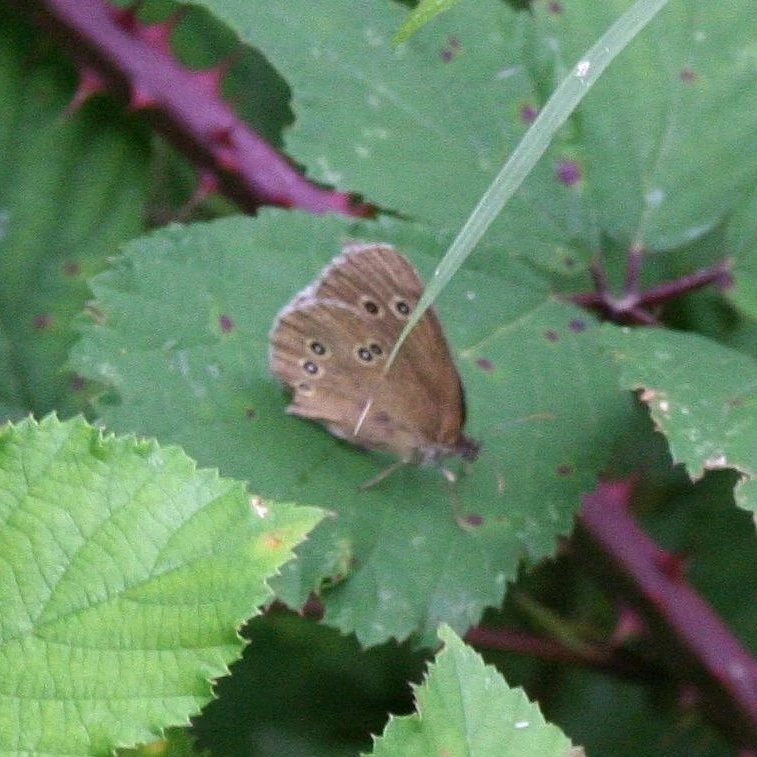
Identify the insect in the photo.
Aphantopus hyperantus
